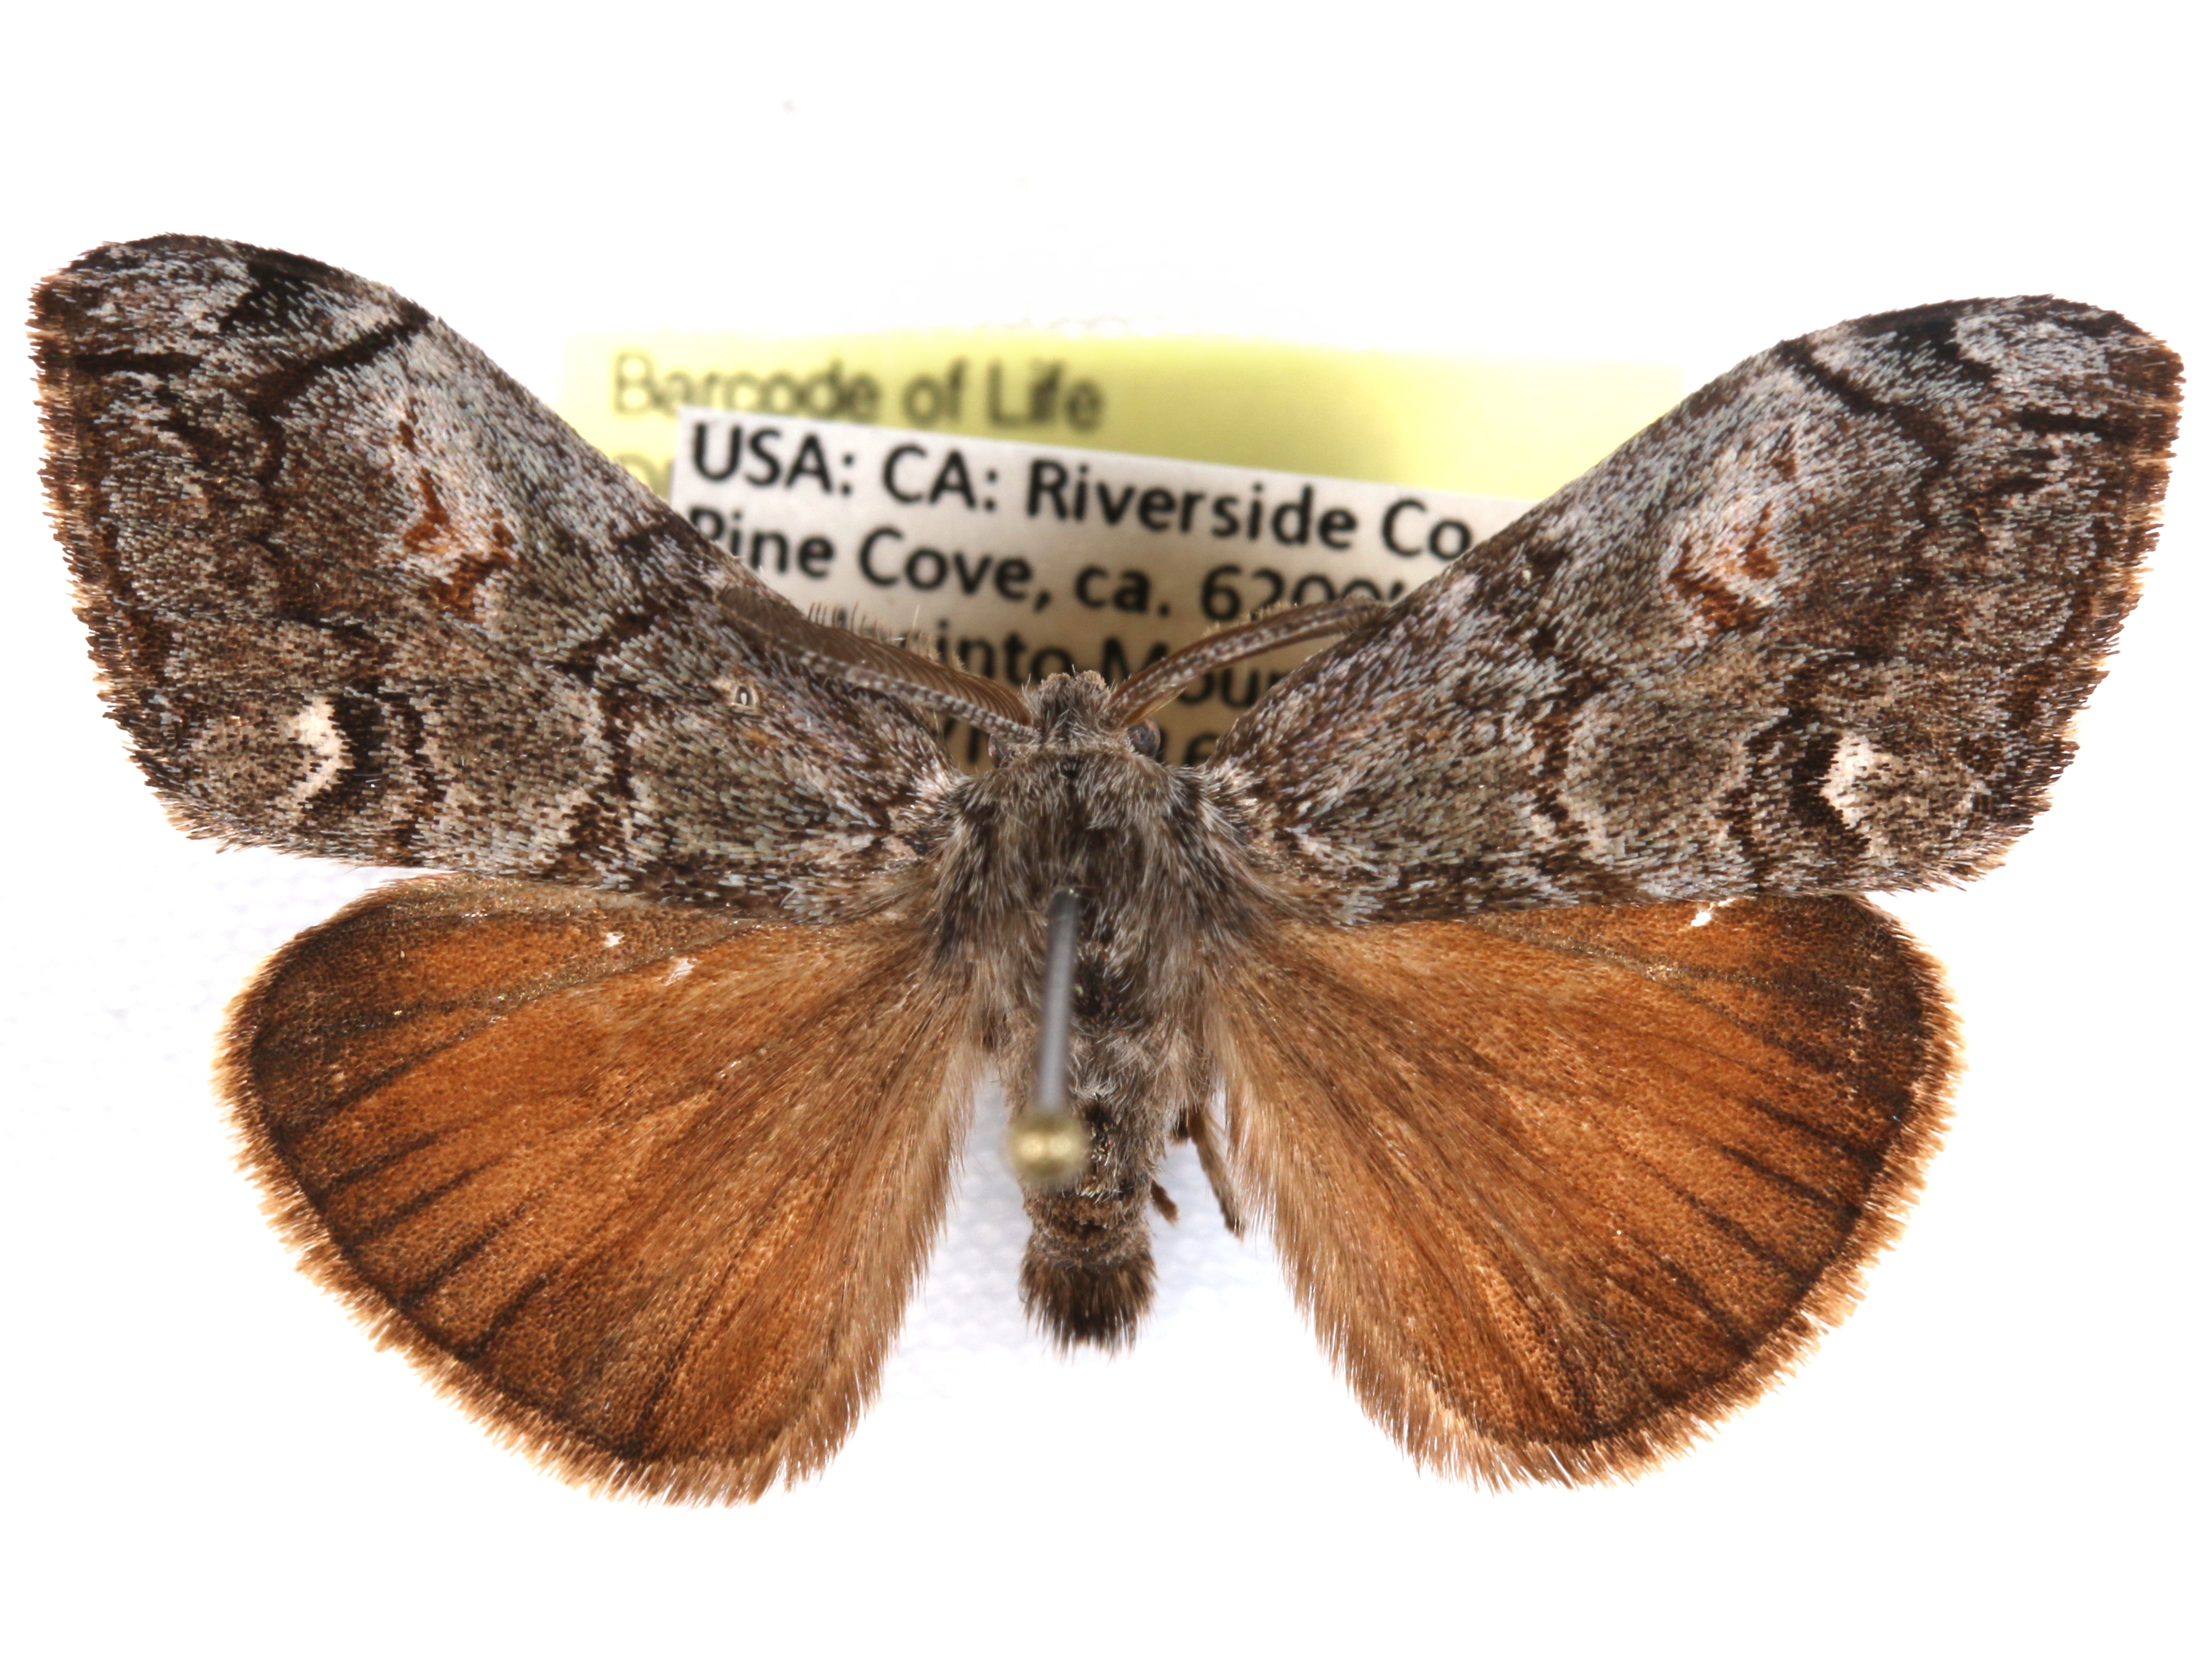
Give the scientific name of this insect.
Orgyia pseudotsugata
